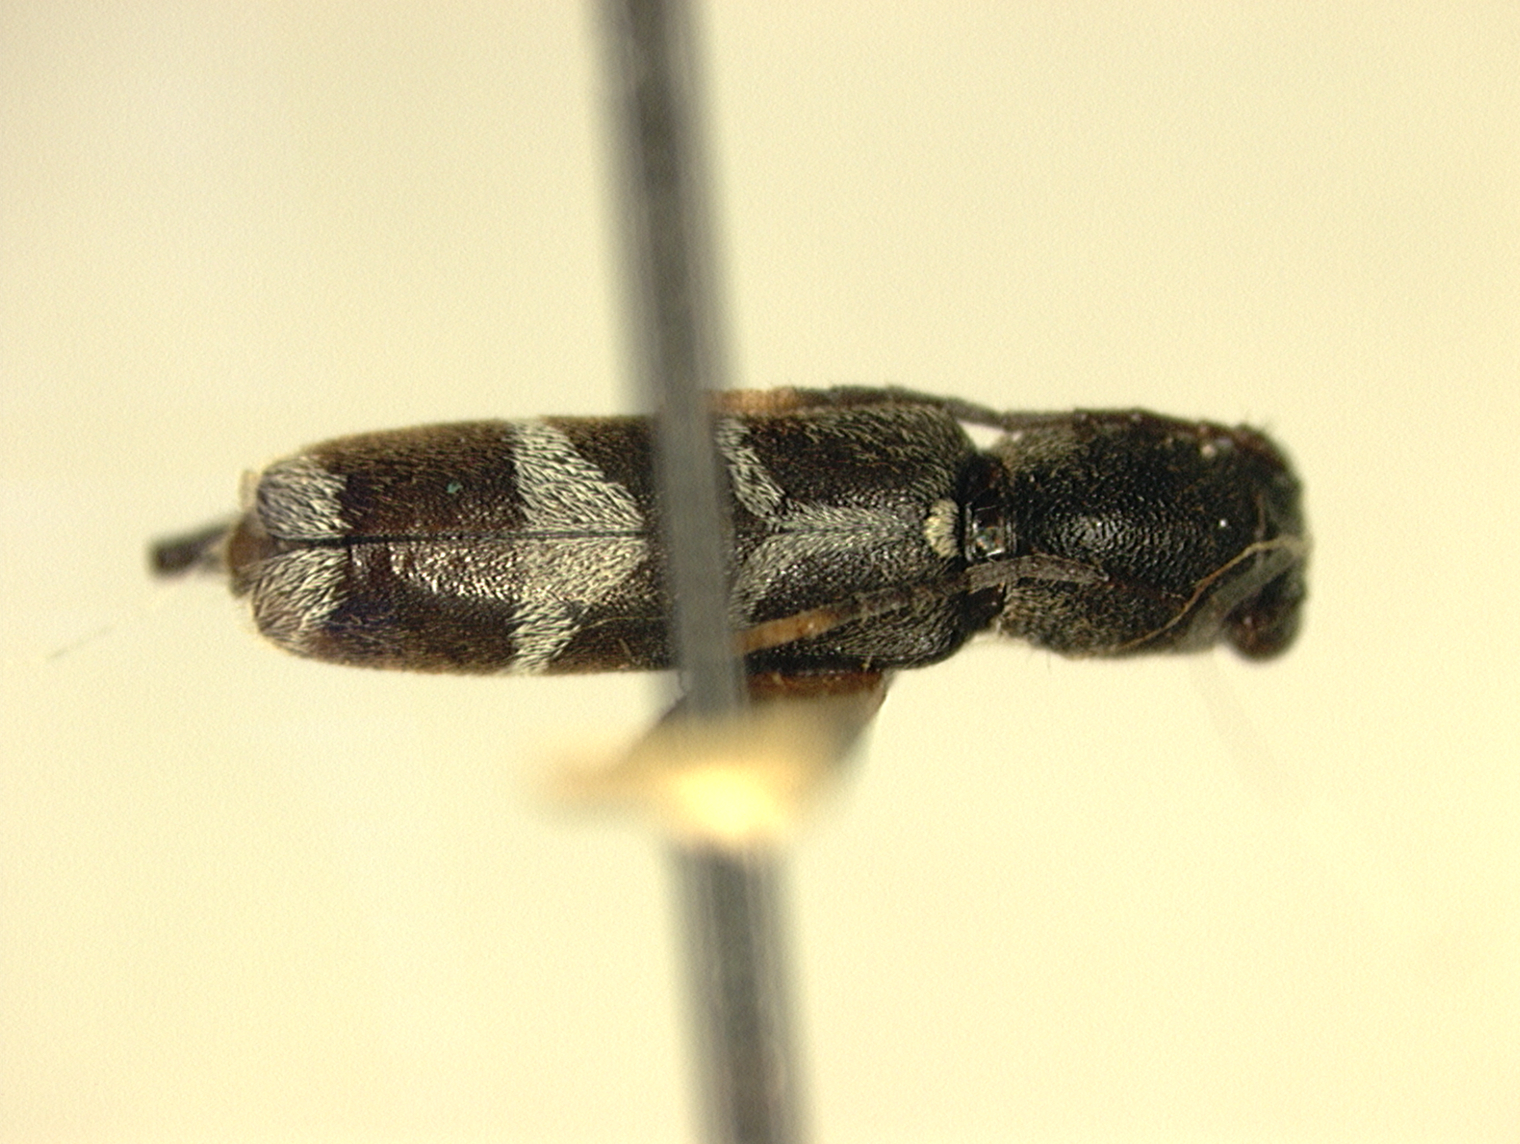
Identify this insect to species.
Xylotrechus mindanaonis
